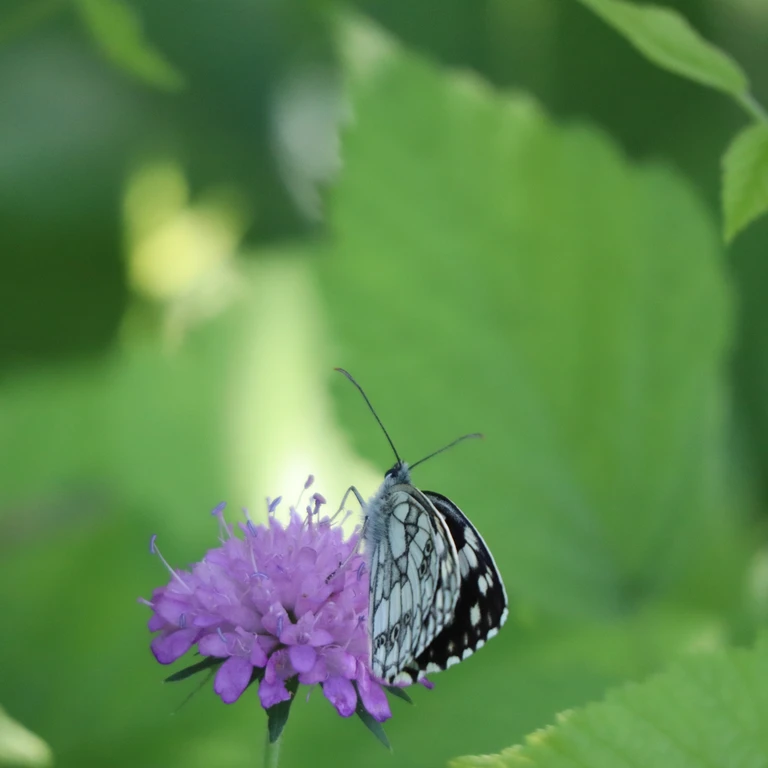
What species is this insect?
Melanargia galathea
